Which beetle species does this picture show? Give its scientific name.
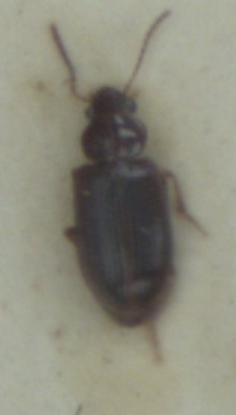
Bradycellus harpalinus
